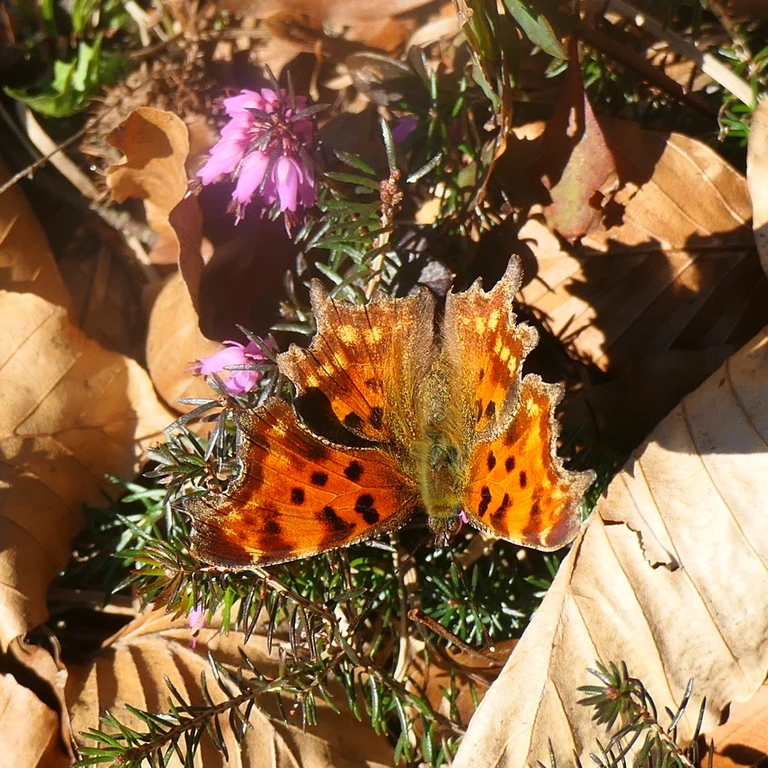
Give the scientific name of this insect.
Polygonia c-album
